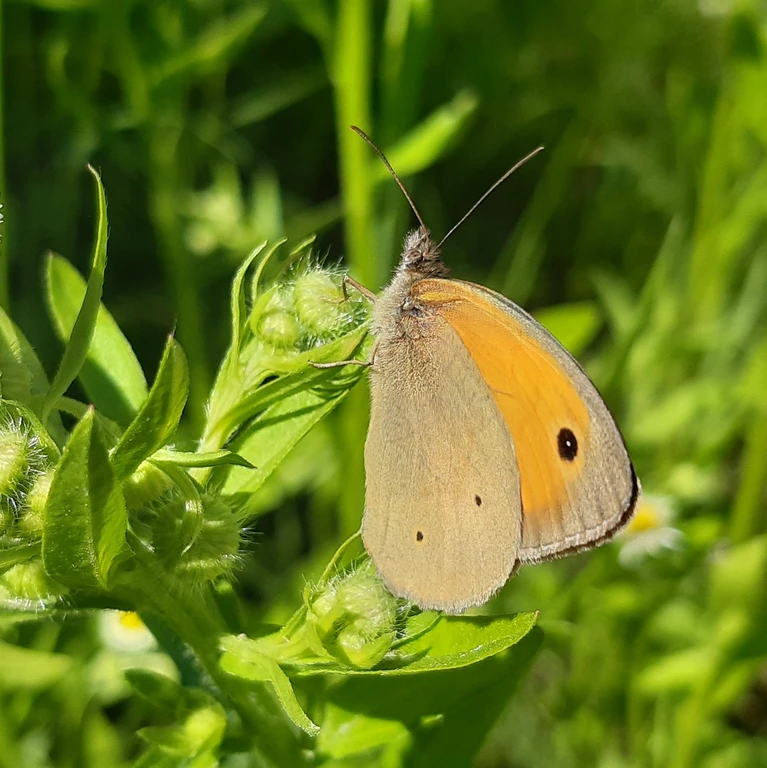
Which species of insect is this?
Maniola jurtina
